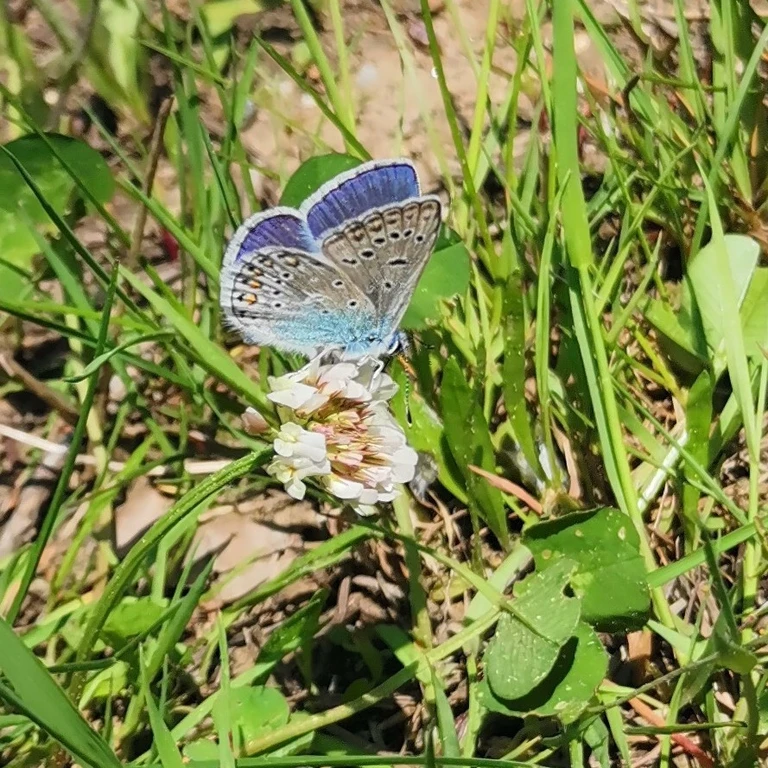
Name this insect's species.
Polyommatus icarus
